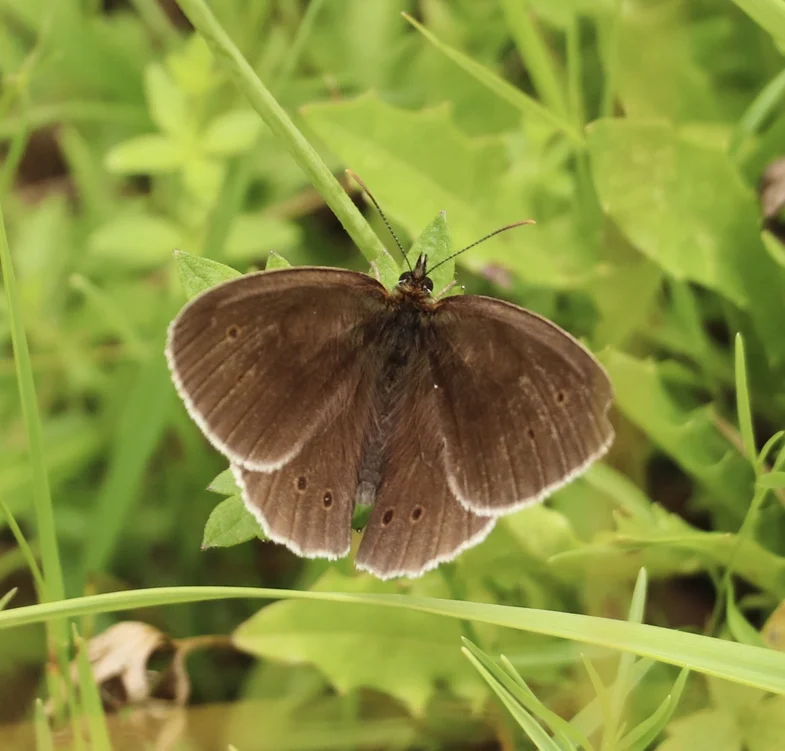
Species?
Aphantopus hyperantus
